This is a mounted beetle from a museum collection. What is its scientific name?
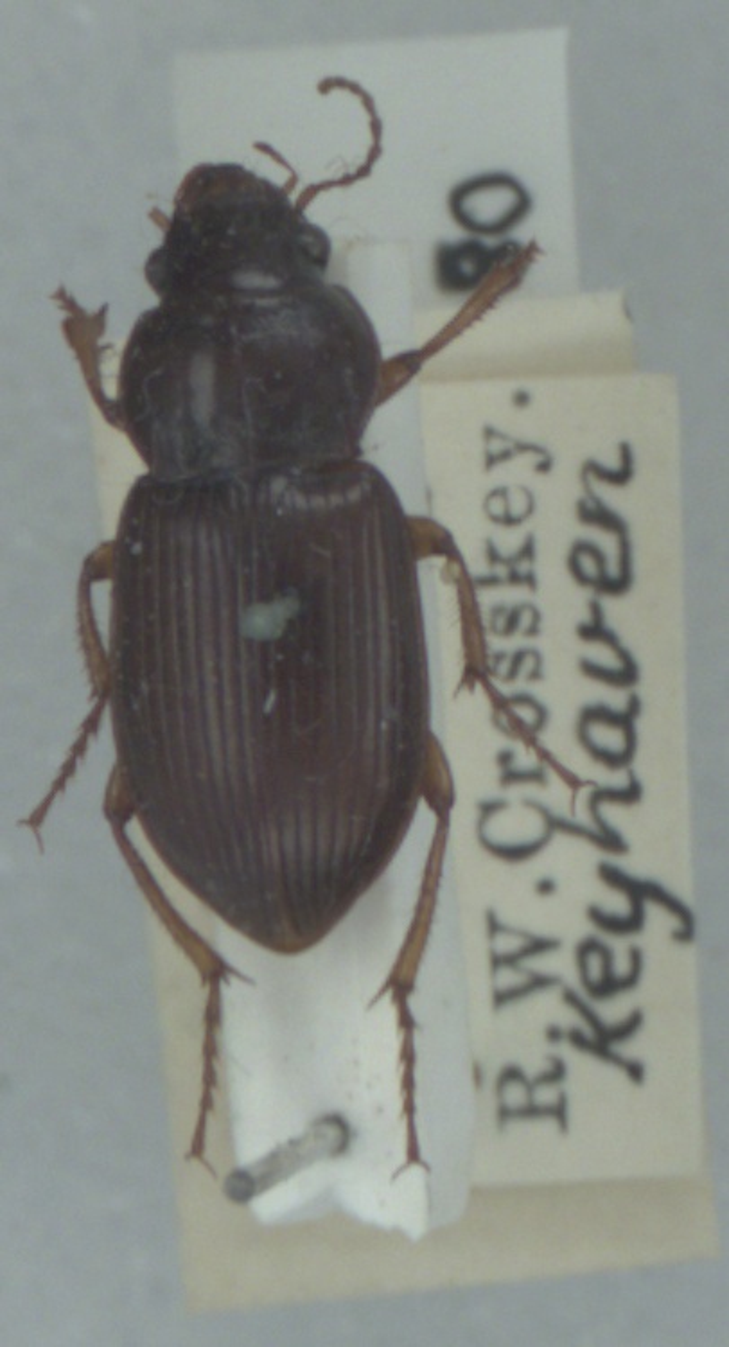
Amara aulica
